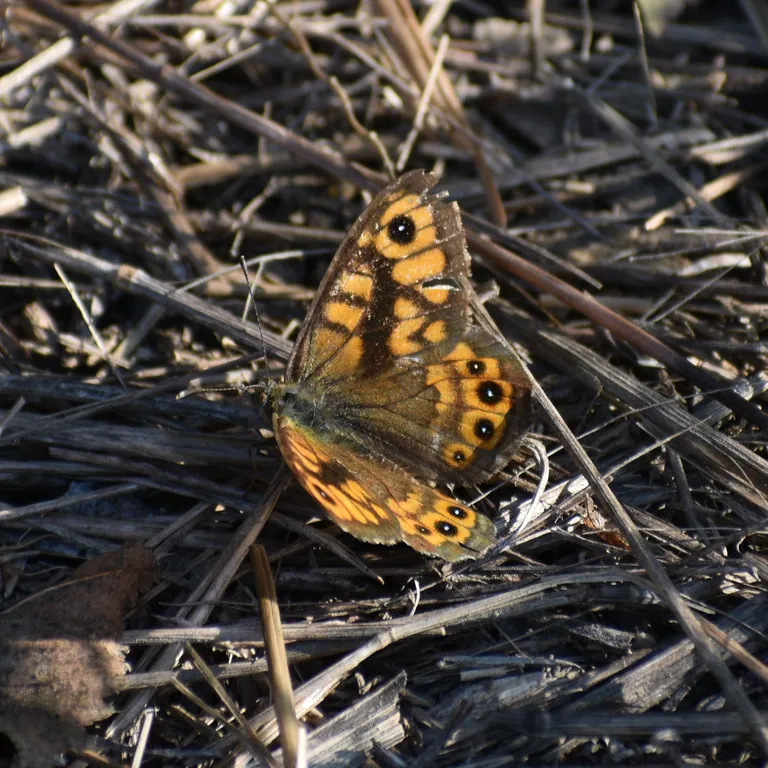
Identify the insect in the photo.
Lasiommata megera (also Pararge megera)
